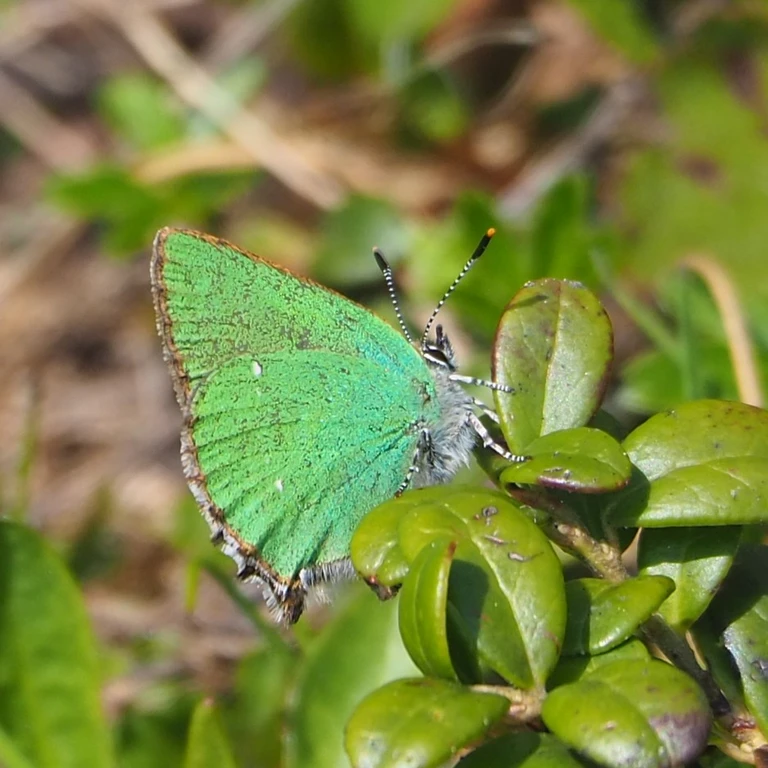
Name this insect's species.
Callophrys rubi
